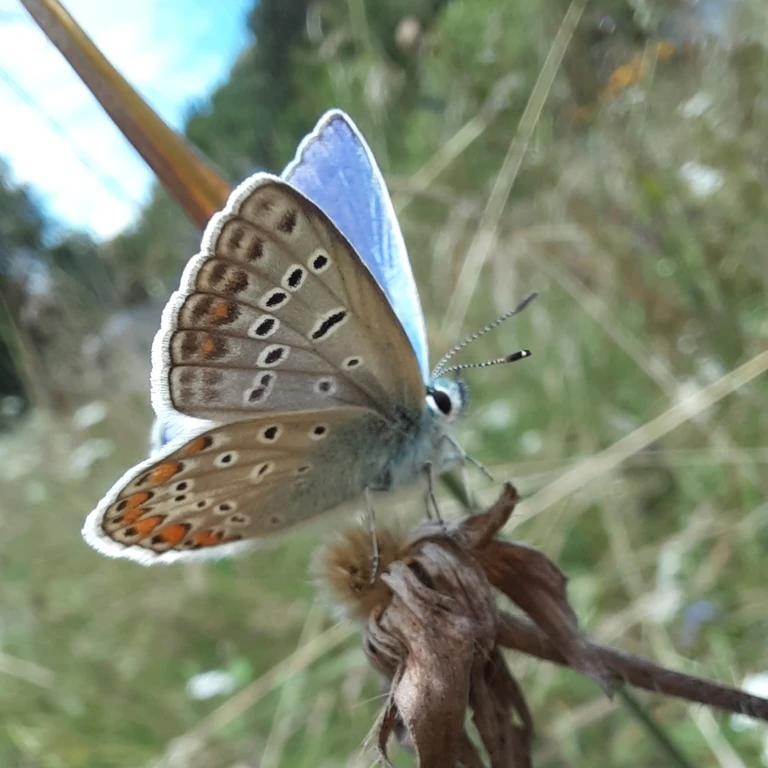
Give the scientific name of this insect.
Polyommatus icarus
